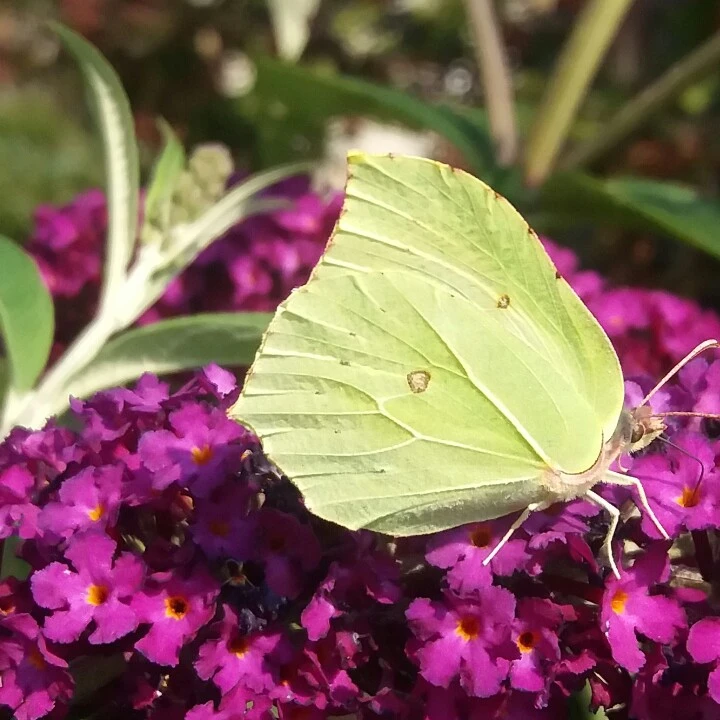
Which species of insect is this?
Gonepteryx rhamni
